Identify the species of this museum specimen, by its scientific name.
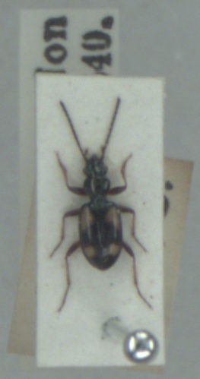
Bembidion illigeri
